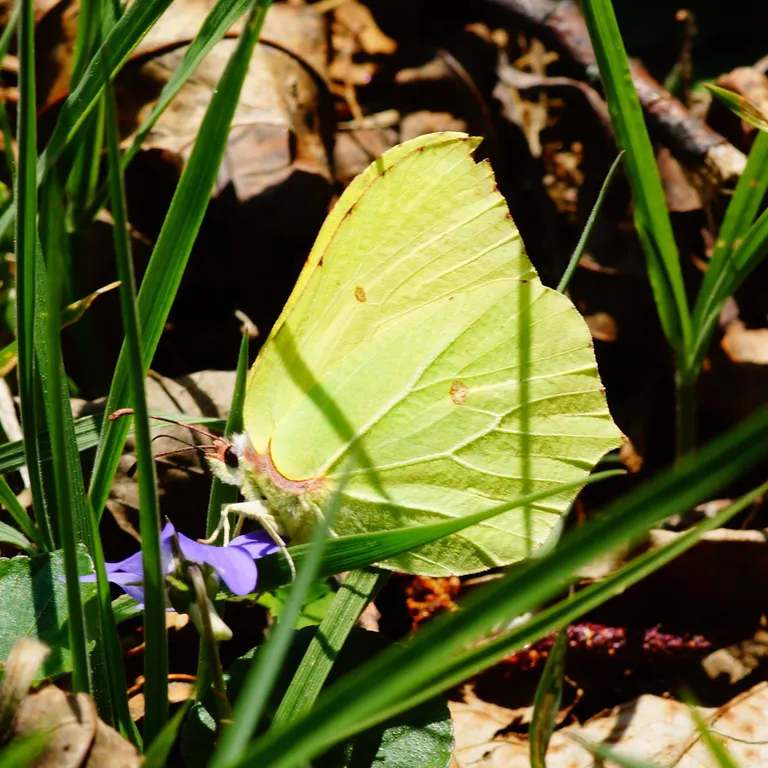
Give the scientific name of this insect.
Gonepteryx rhamni
